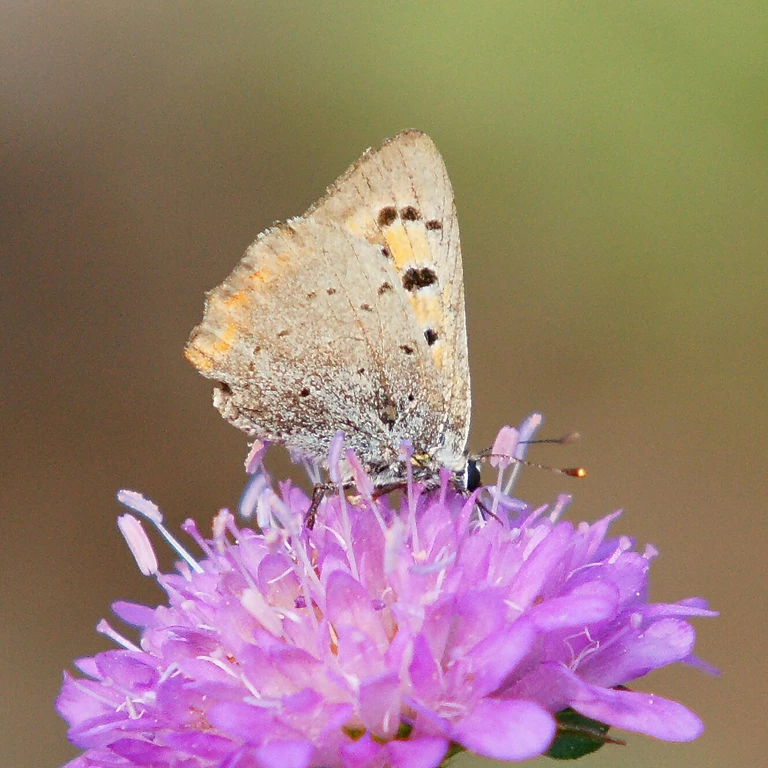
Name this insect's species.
Lycaena phlaeas
